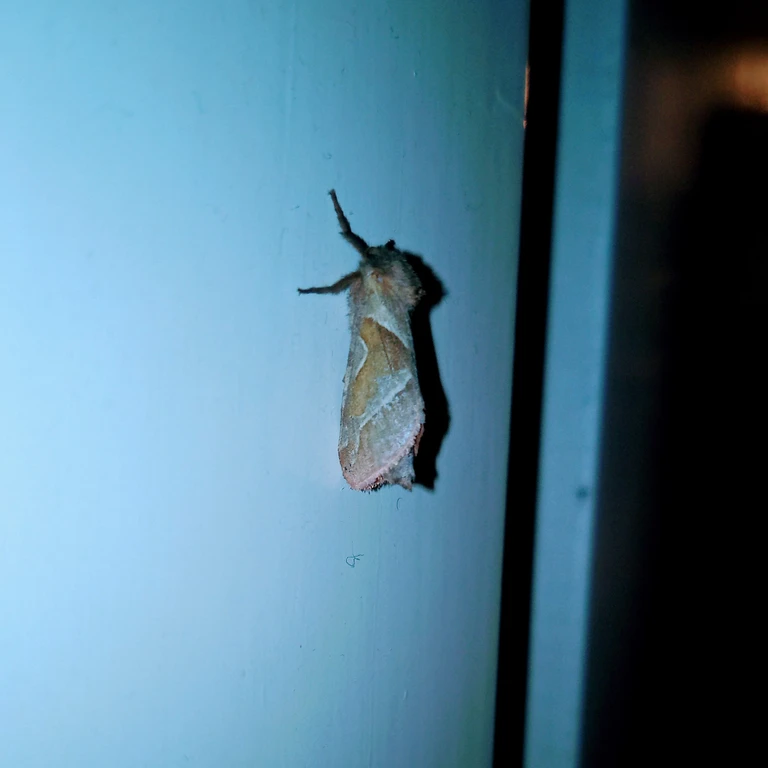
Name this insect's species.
Triodia sylvina
